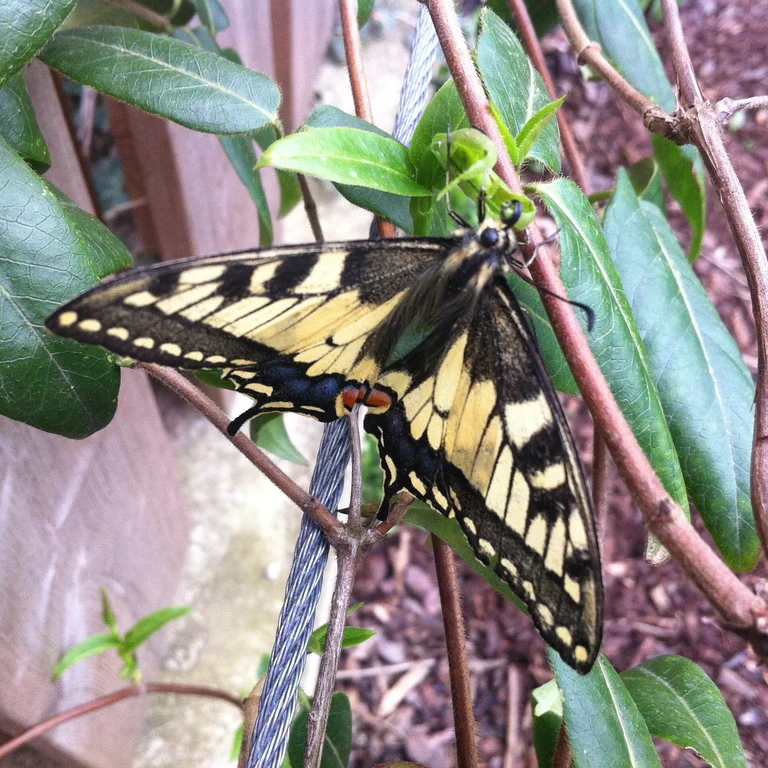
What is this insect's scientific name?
Papilio machaon
